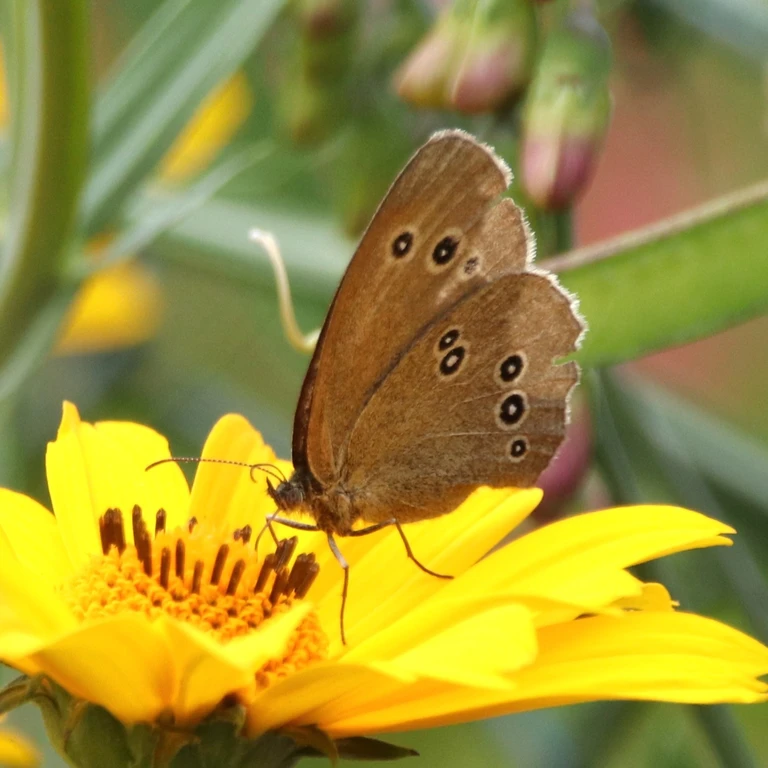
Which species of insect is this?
Aphantopus hyperantus
